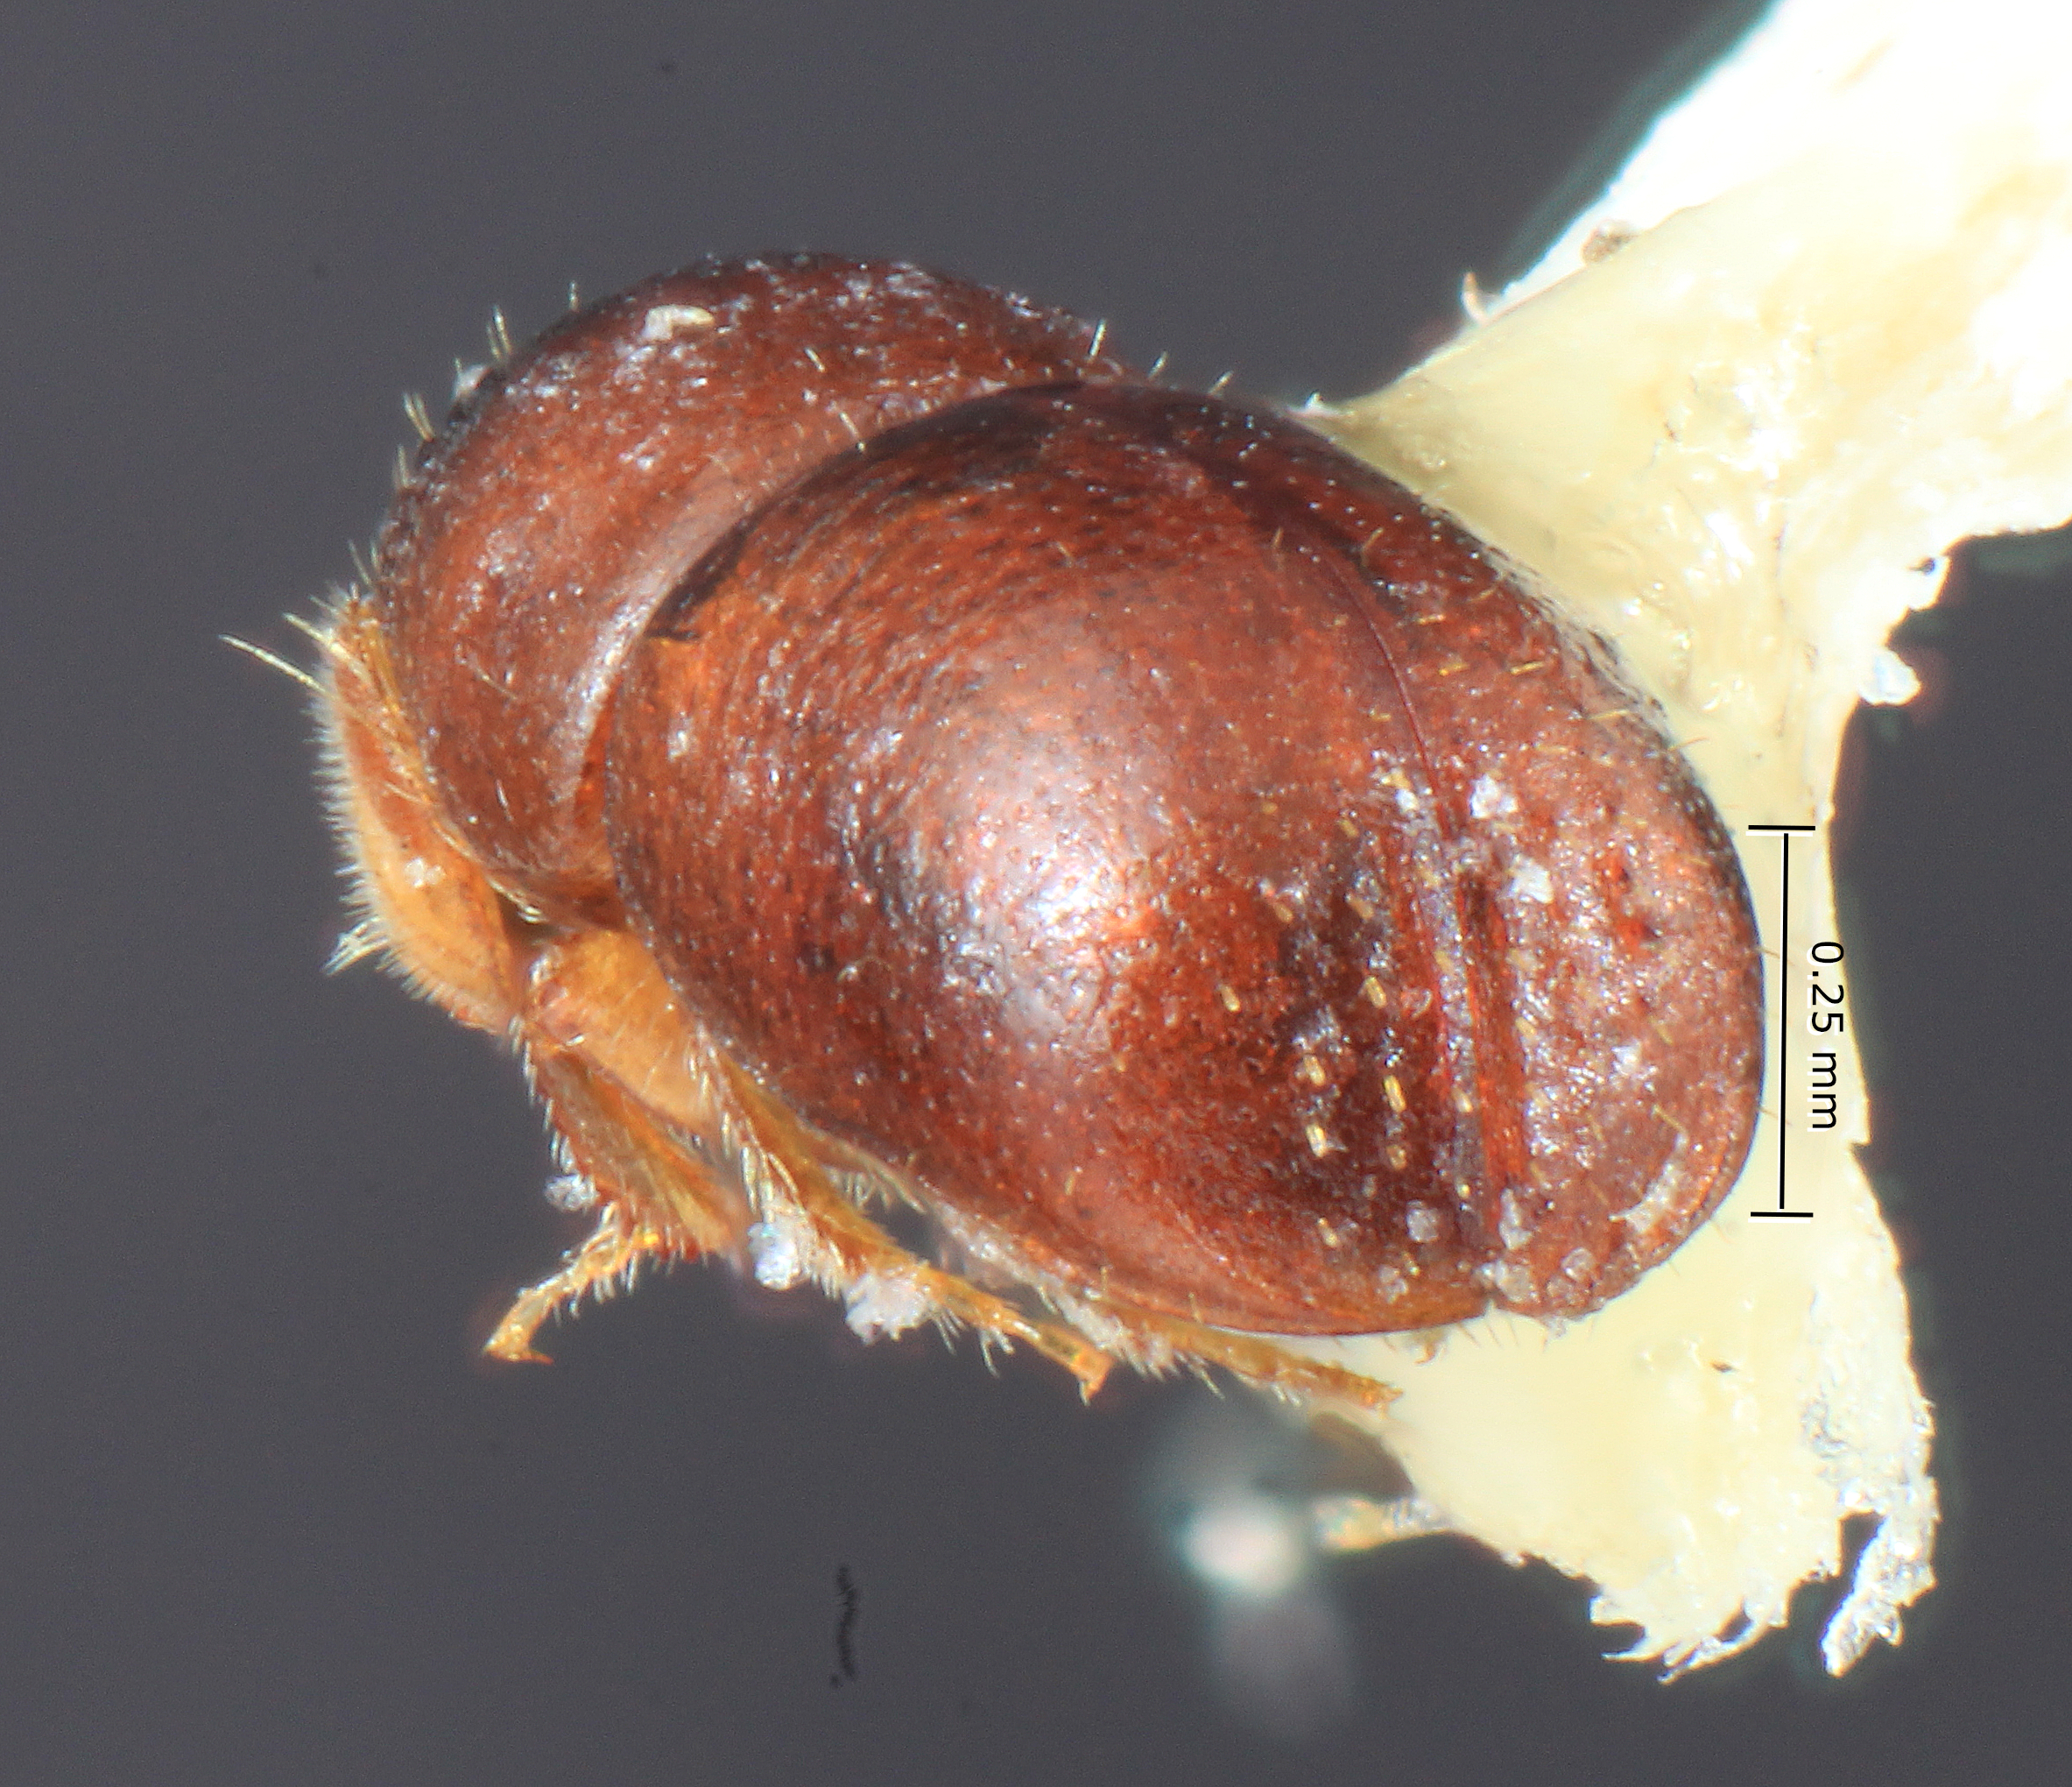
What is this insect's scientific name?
Corthylus minutissimus
